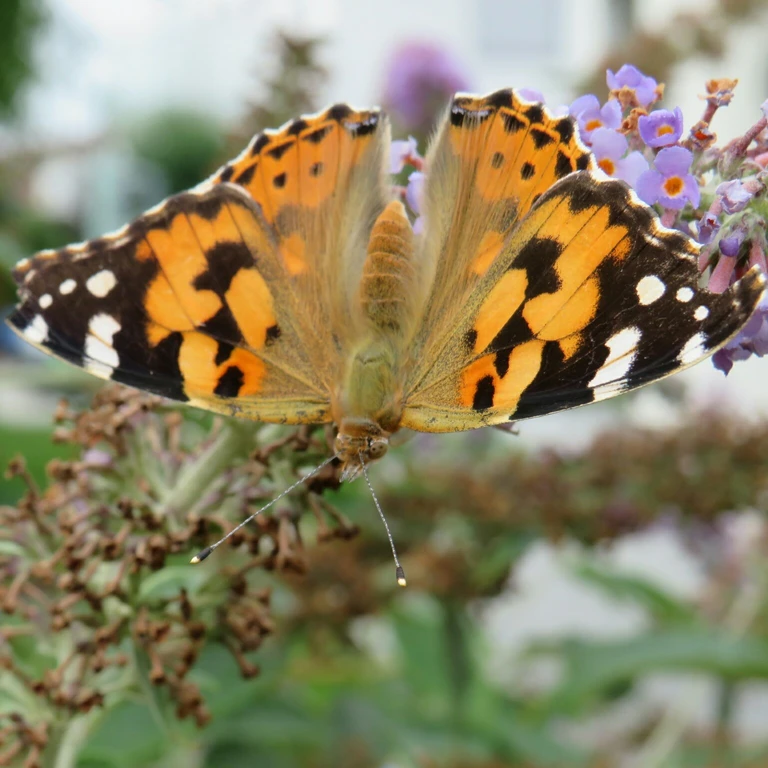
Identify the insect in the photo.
Vanessa cardui
